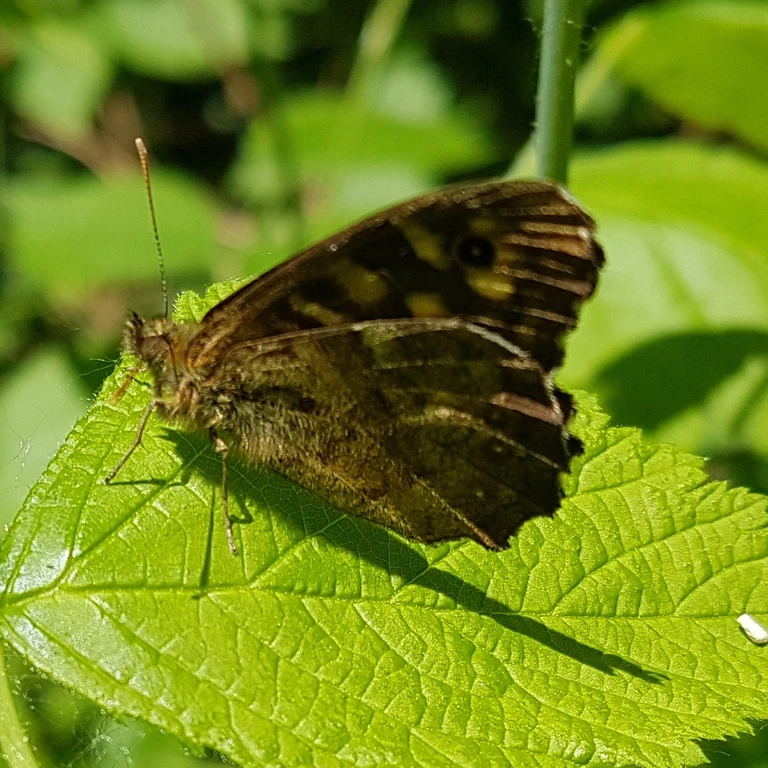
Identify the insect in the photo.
Pararge aegeria
